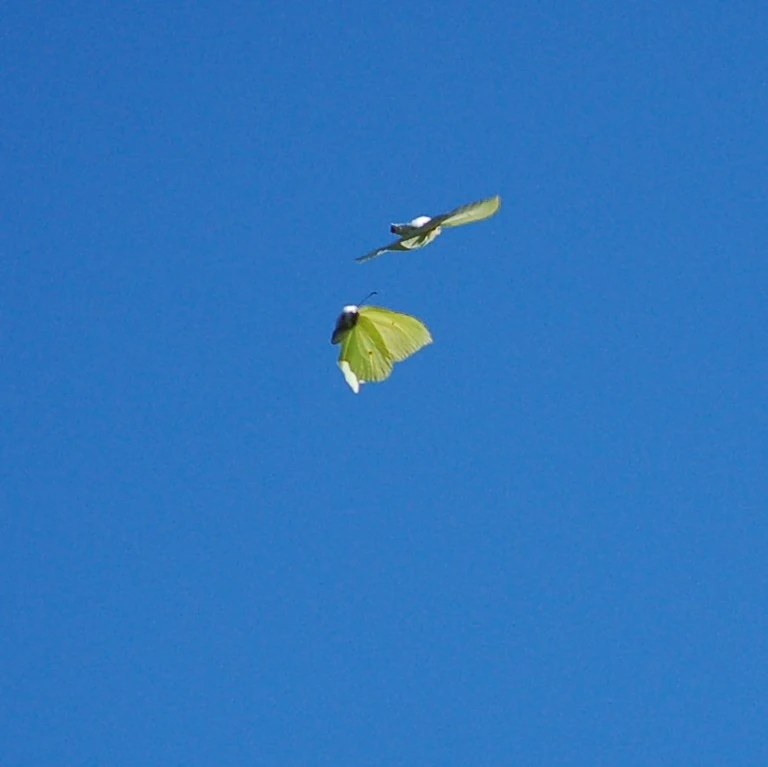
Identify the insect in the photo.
Gonepteryx rhamni
